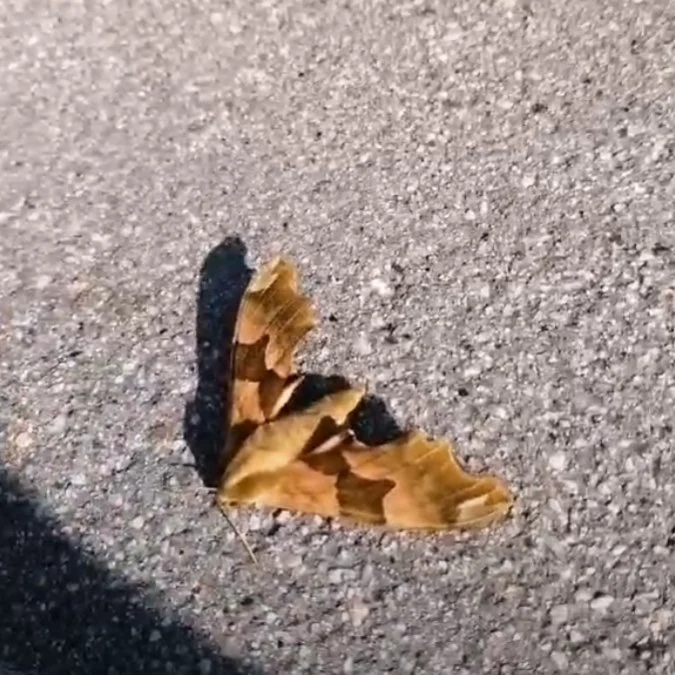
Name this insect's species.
Mimas tiliae
